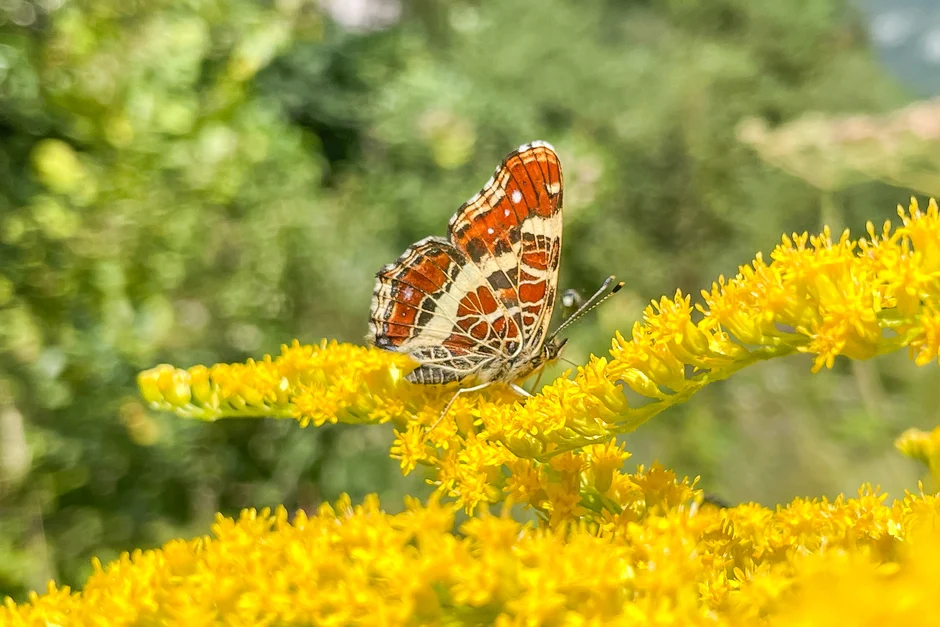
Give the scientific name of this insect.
Araschnia levana
